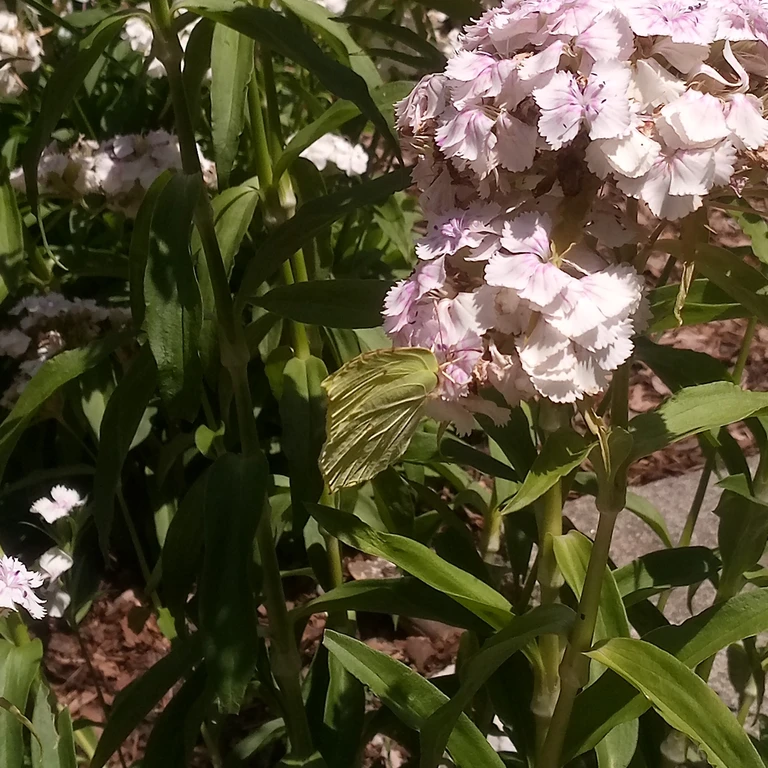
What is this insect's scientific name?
Gonepteryx rhamni
